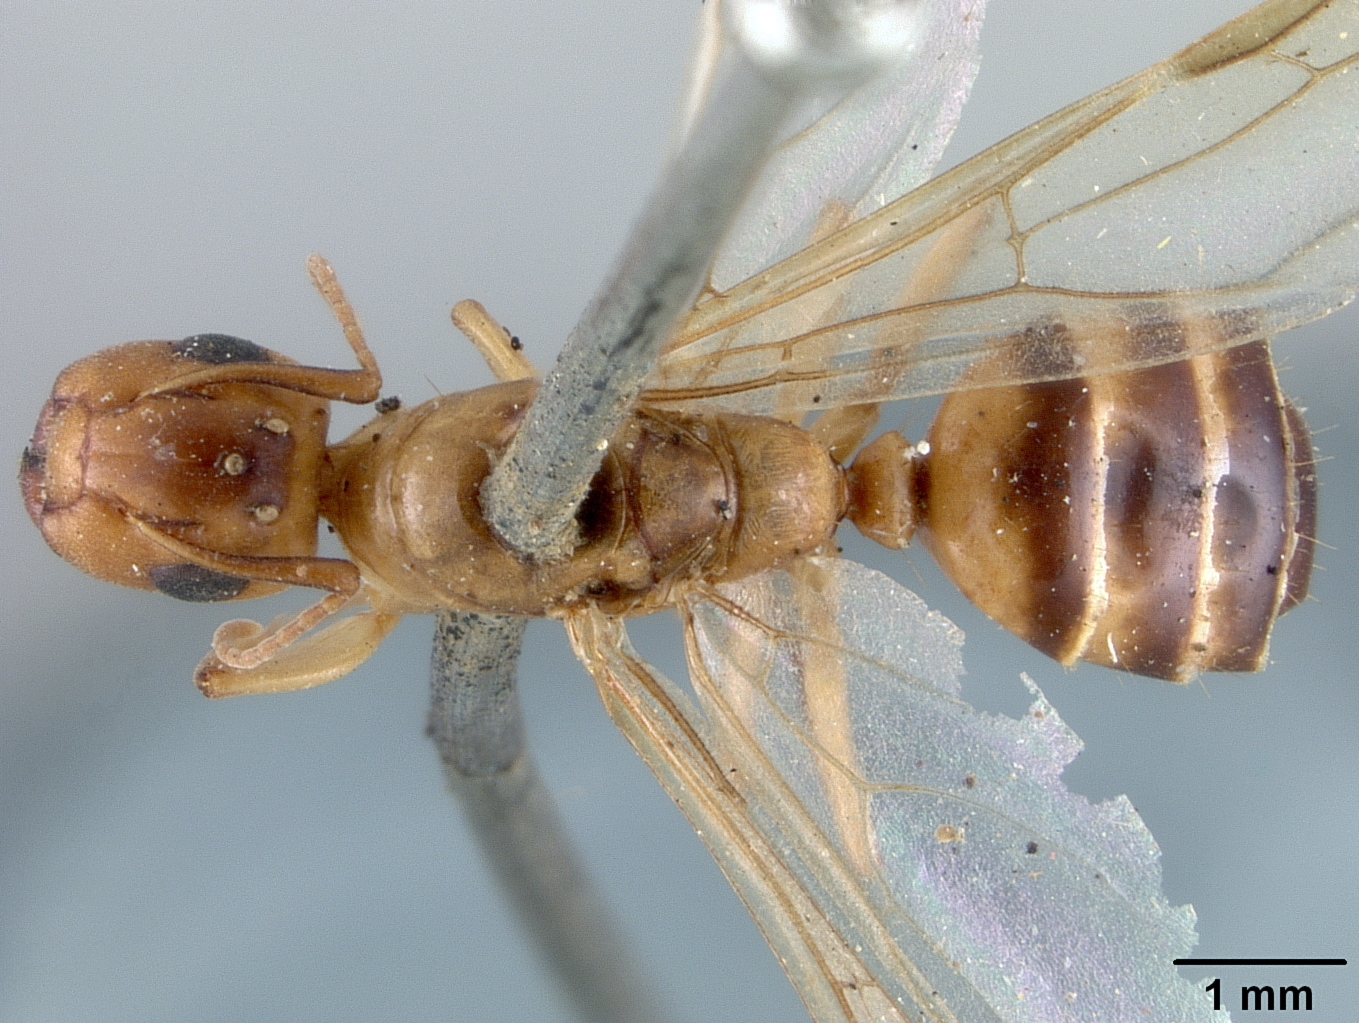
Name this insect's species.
Camponotus macilentus
